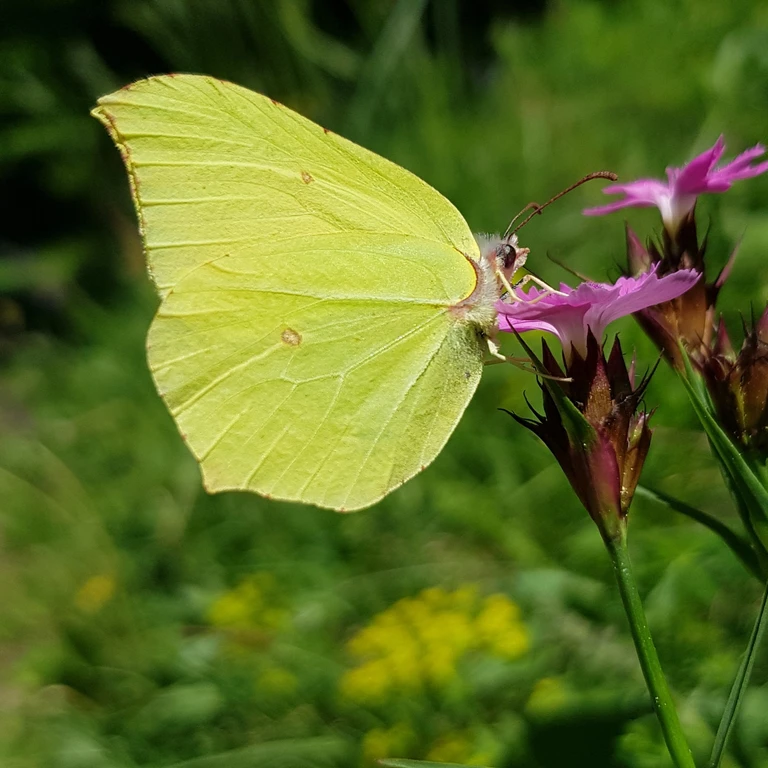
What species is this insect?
Gonepteryx rhamni
